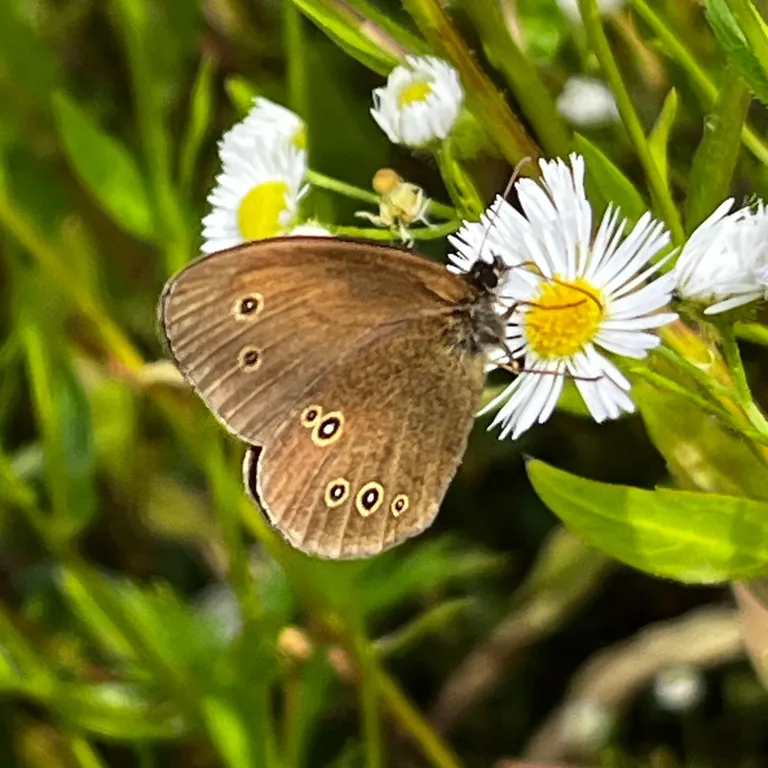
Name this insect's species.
Aphantopus hyperantus
